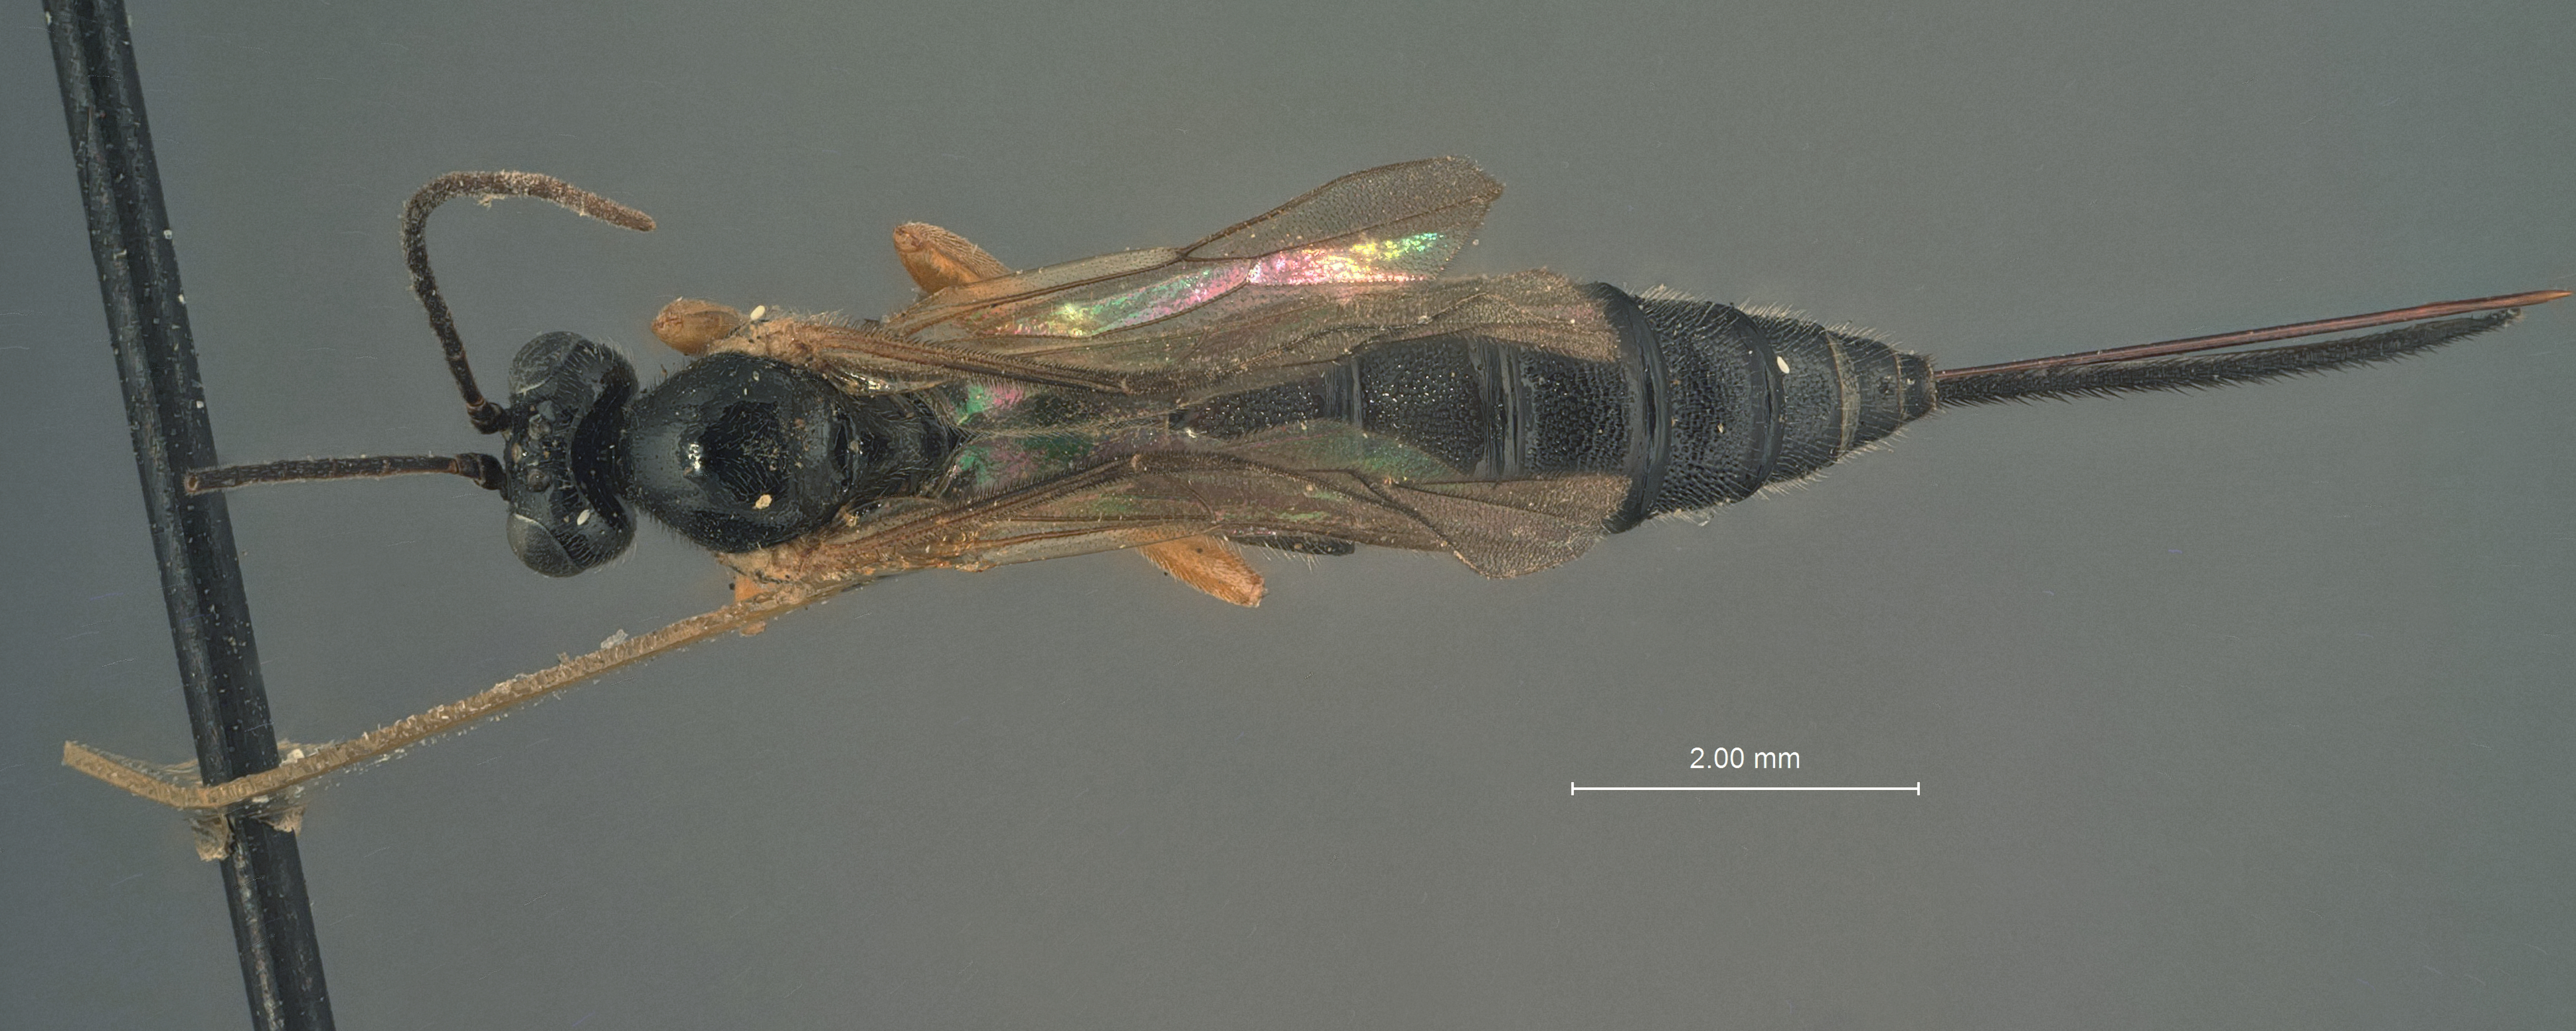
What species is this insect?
Epiurus foliae
